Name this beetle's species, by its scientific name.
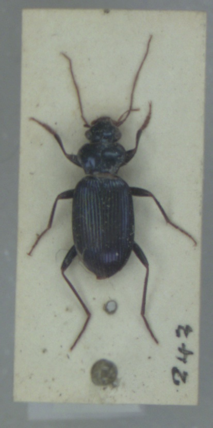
Leistus spinibarbis
